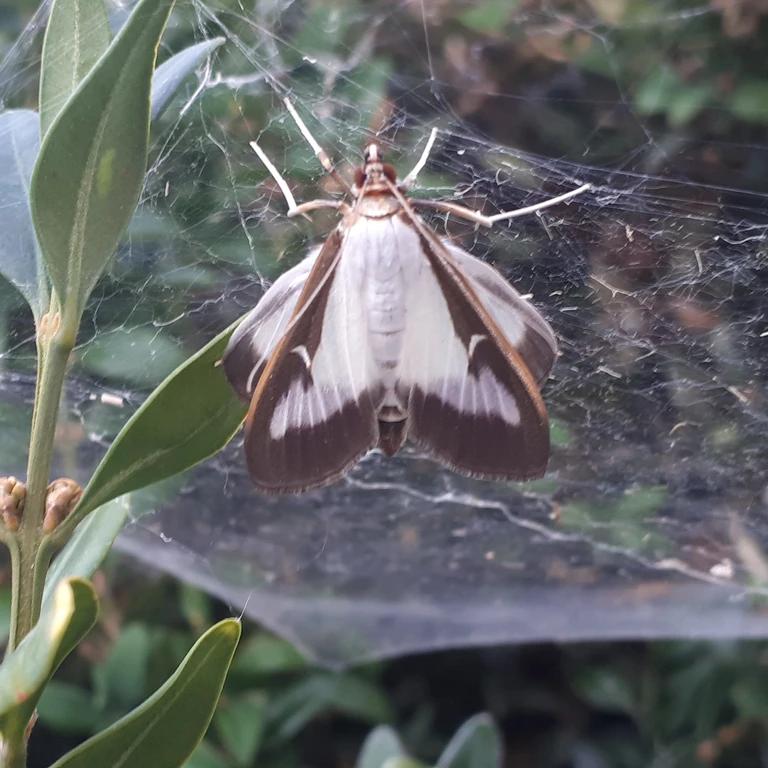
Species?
Cydalima perspectalis
